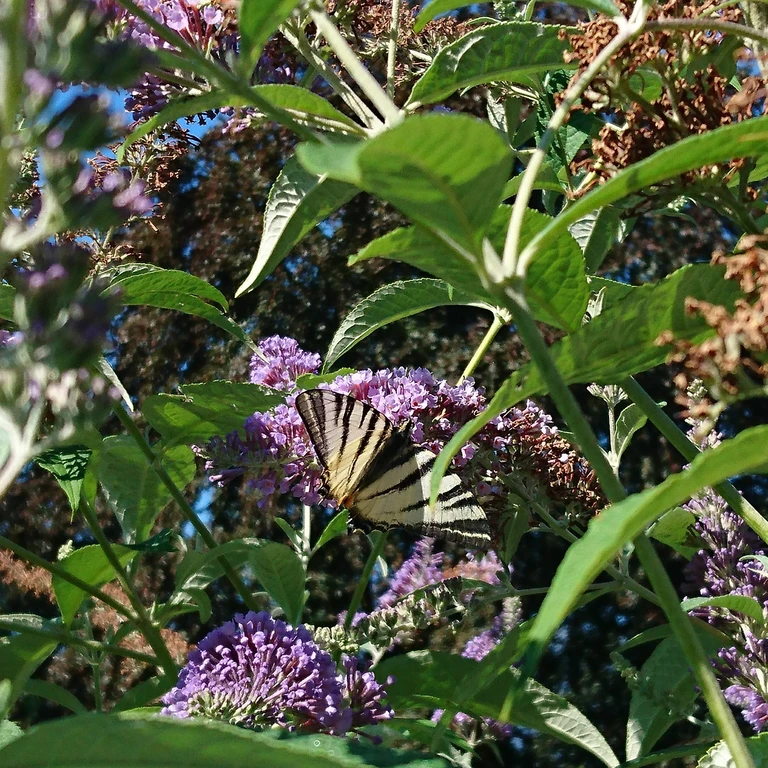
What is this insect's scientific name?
Iphiclides podalirius
